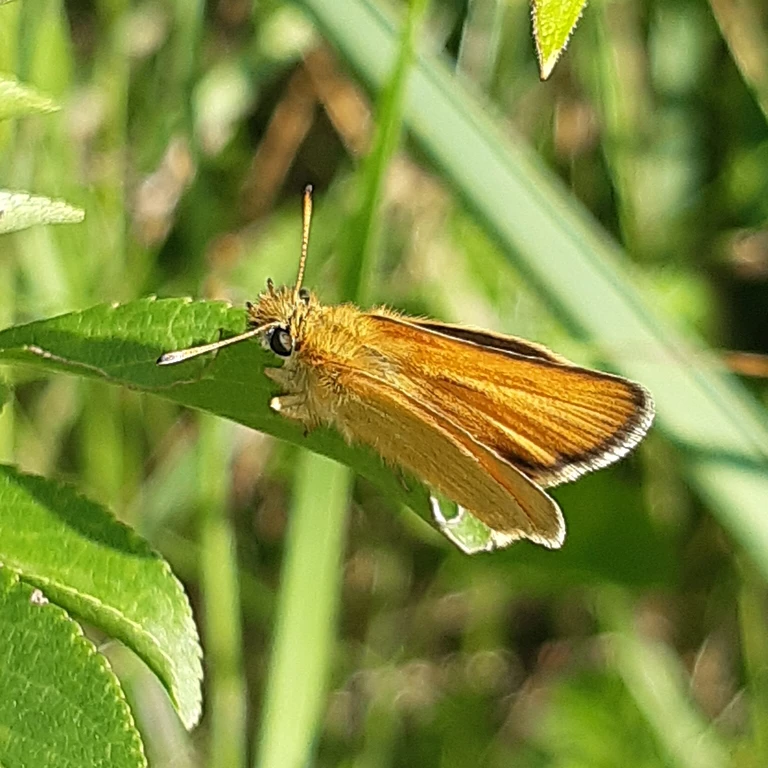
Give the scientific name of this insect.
Thymelicus lineola
